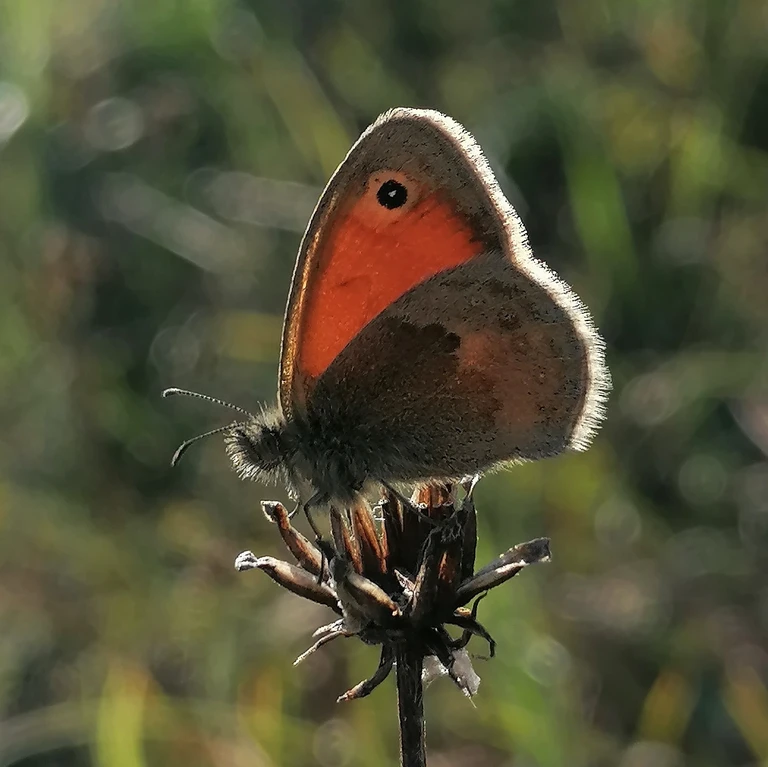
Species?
Coenonympha pamphilus
